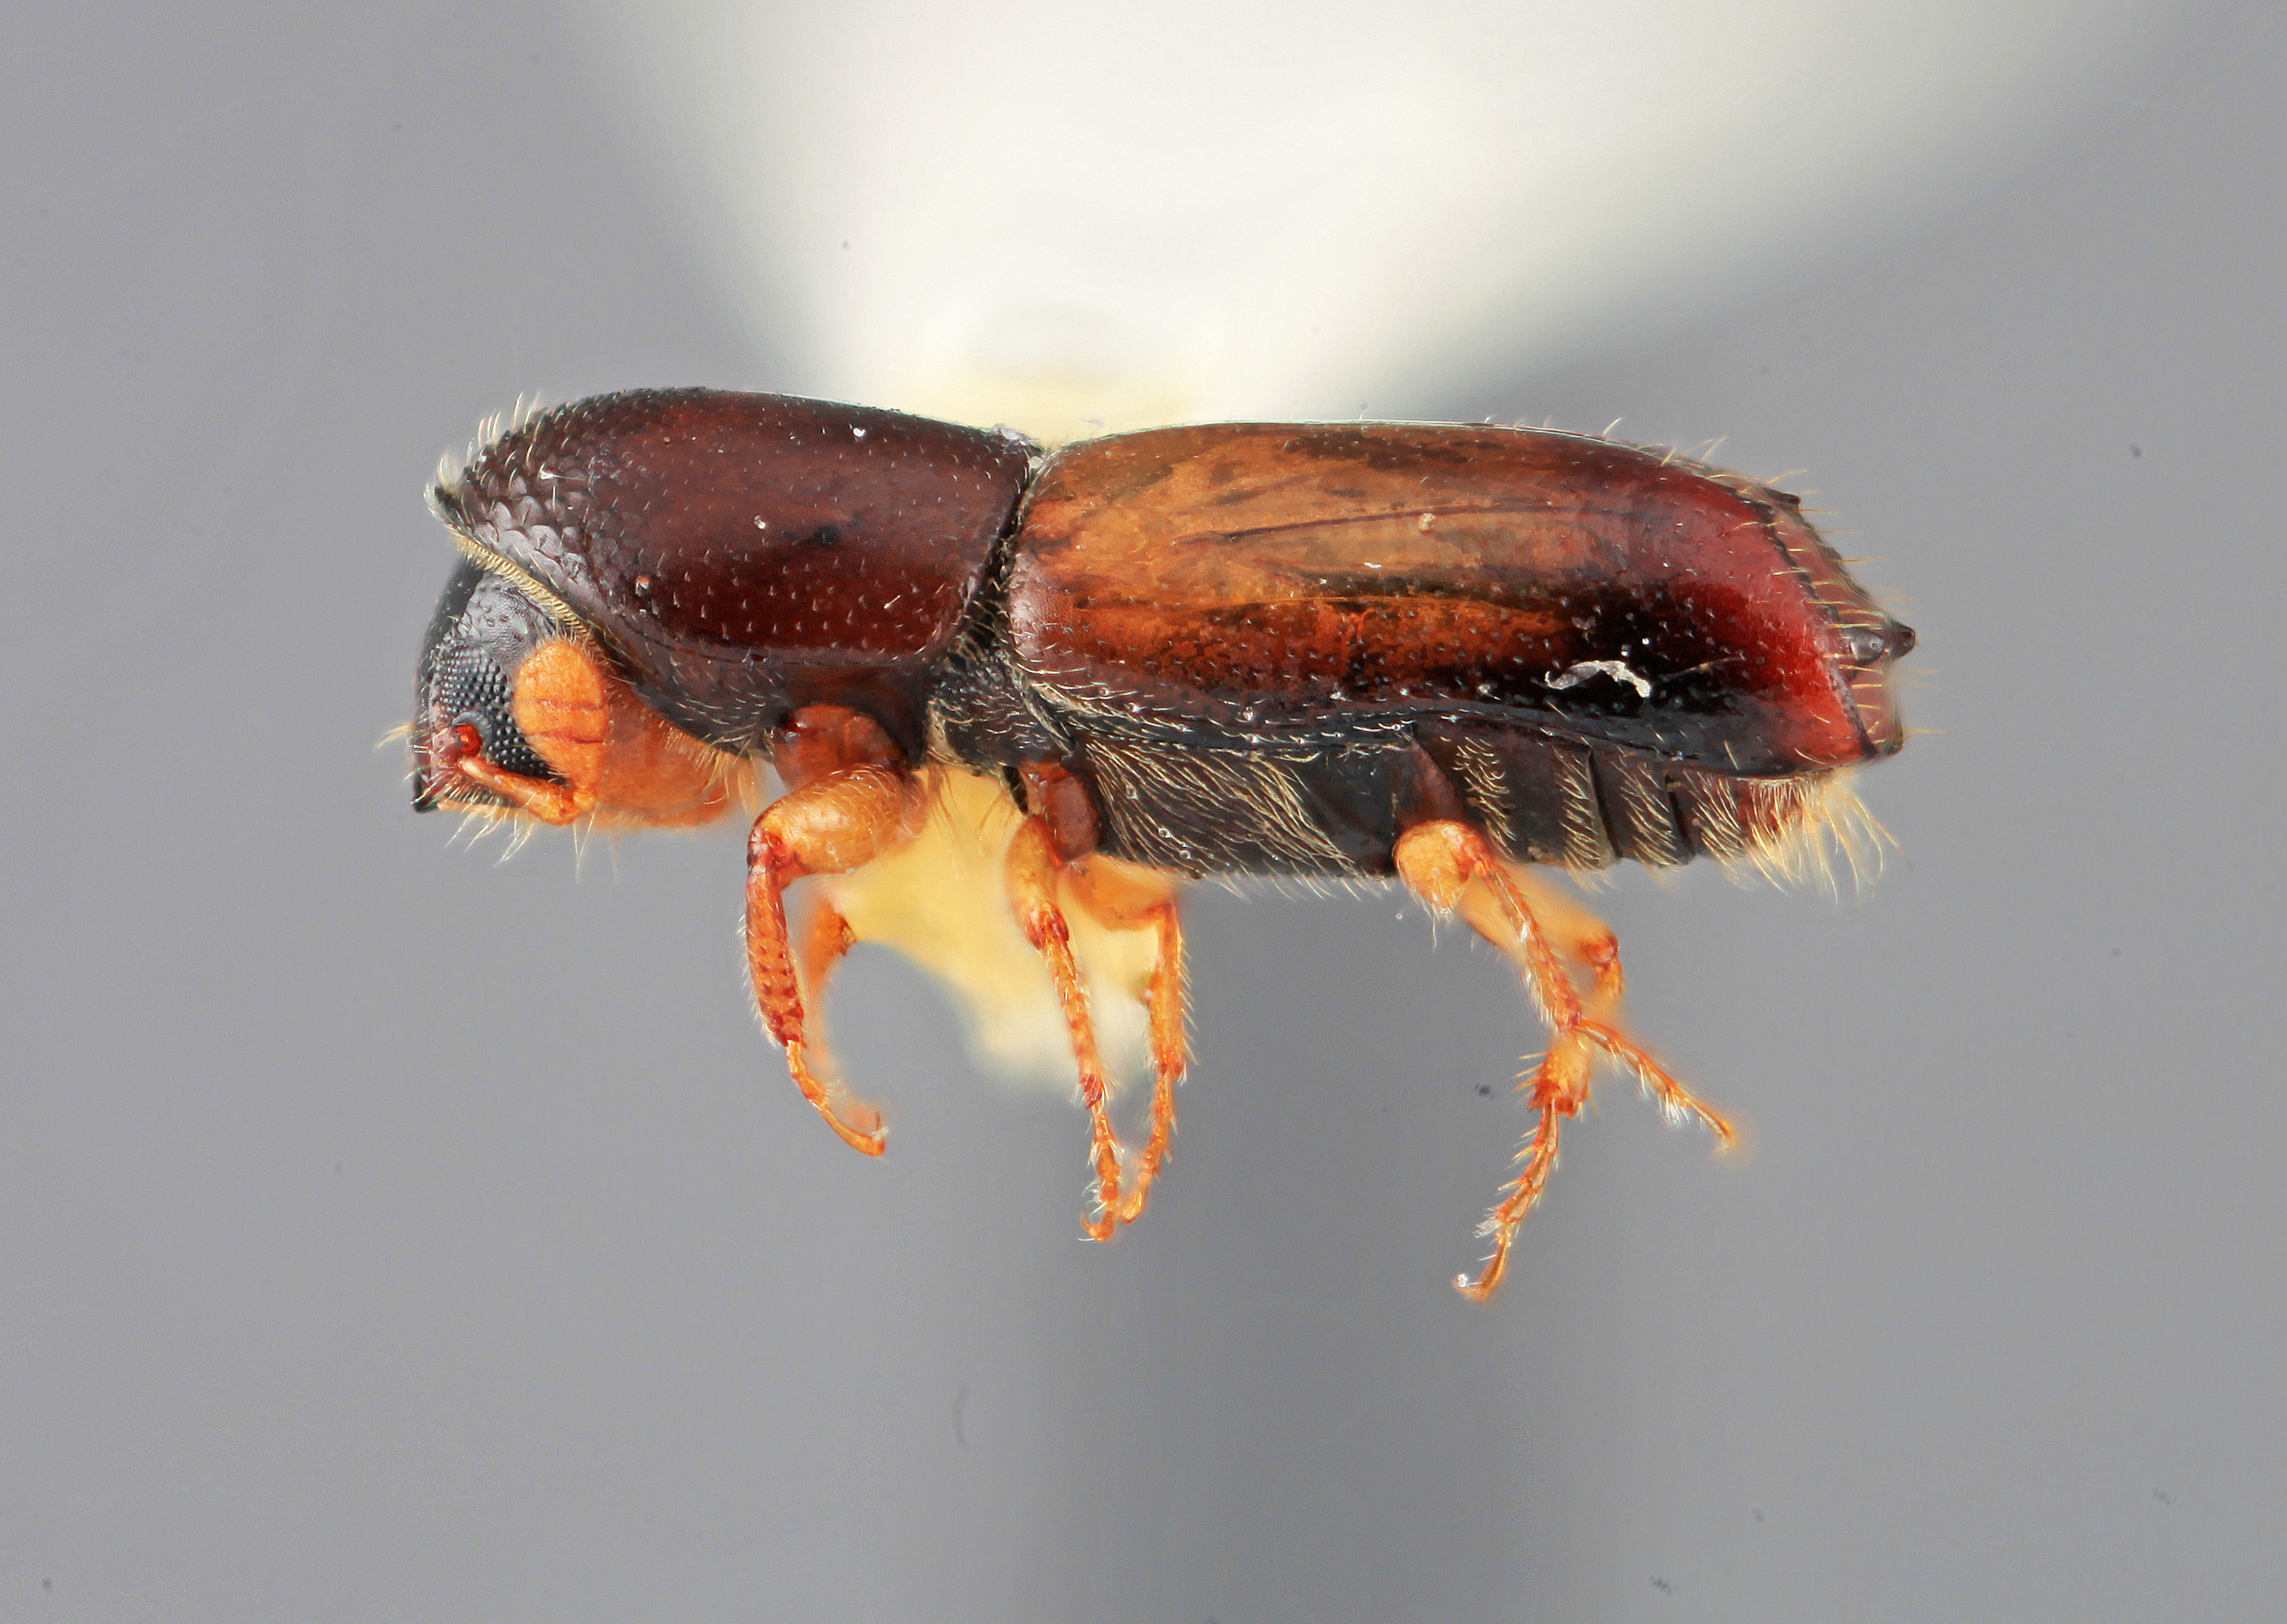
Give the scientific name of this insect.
Monarthrum notatum
